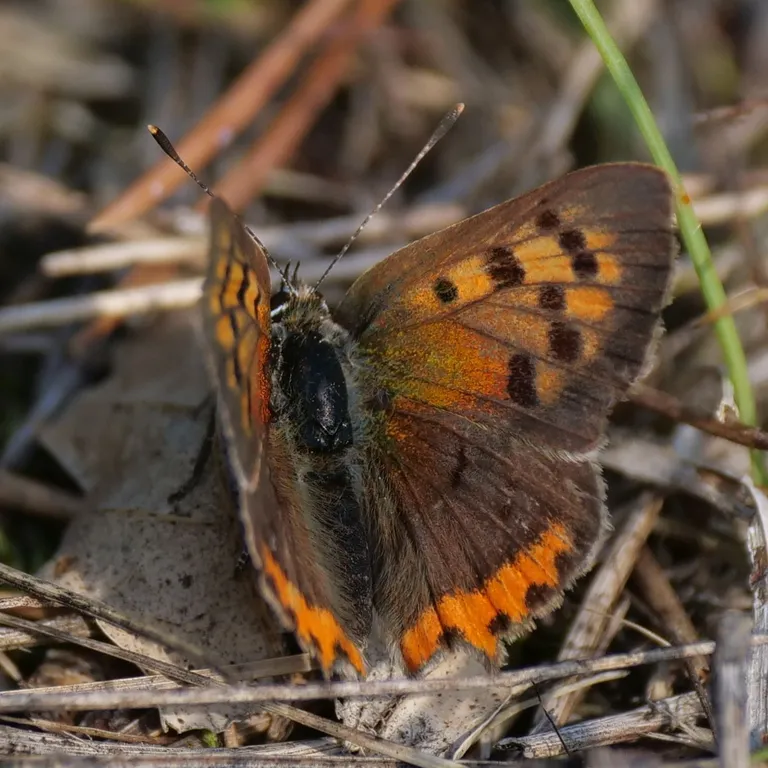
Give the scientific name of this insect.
Lycaena phlaeas
